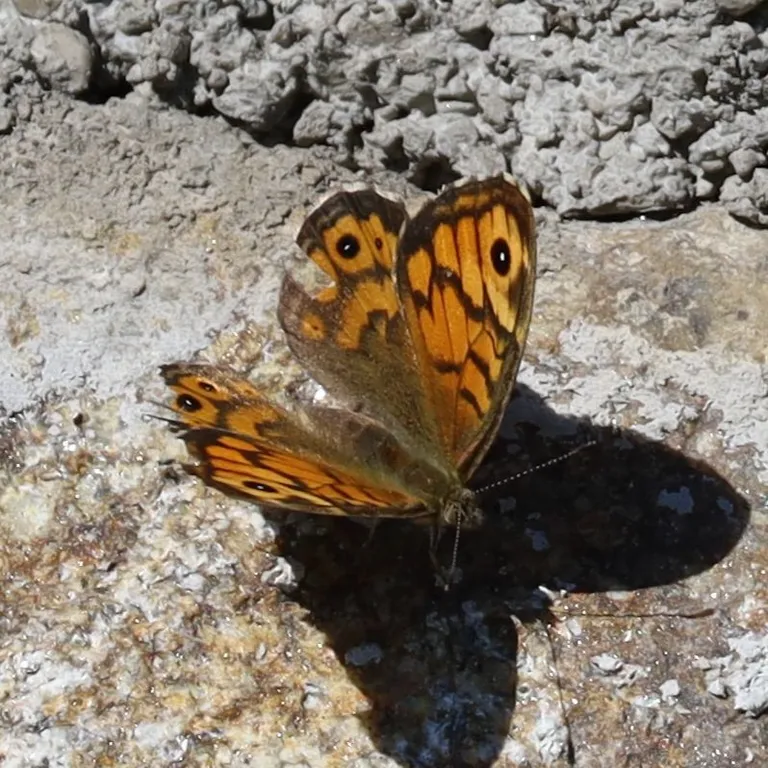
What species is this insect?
Lasiommata megera (also Pararge megera)
